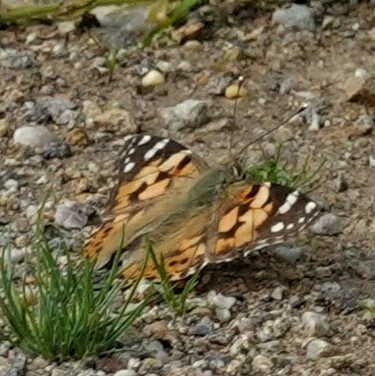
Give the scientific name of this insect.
Vanessa cardui
